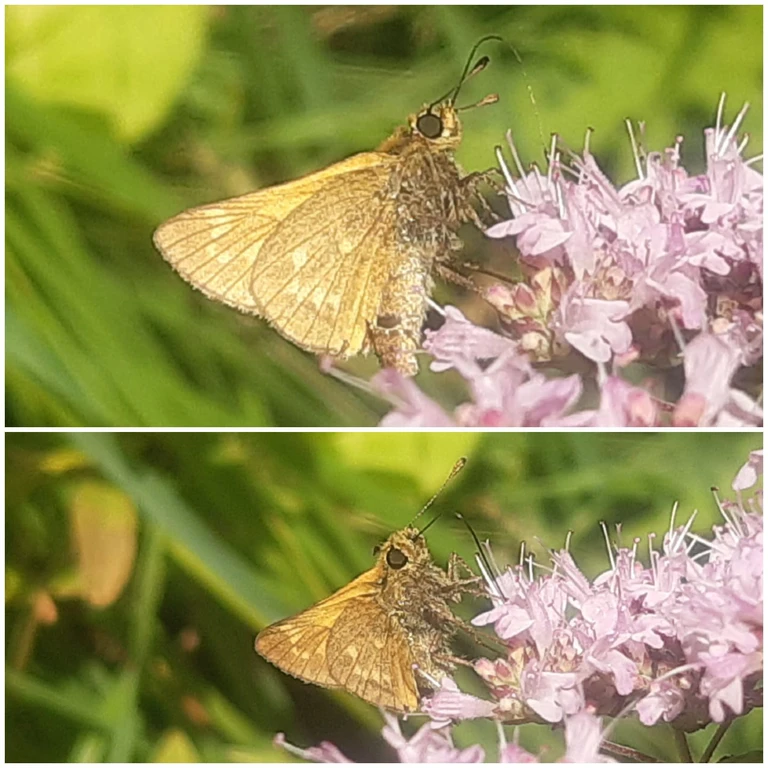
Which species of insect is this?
Ochlodes sylvanus (also Ochlodes venata)
